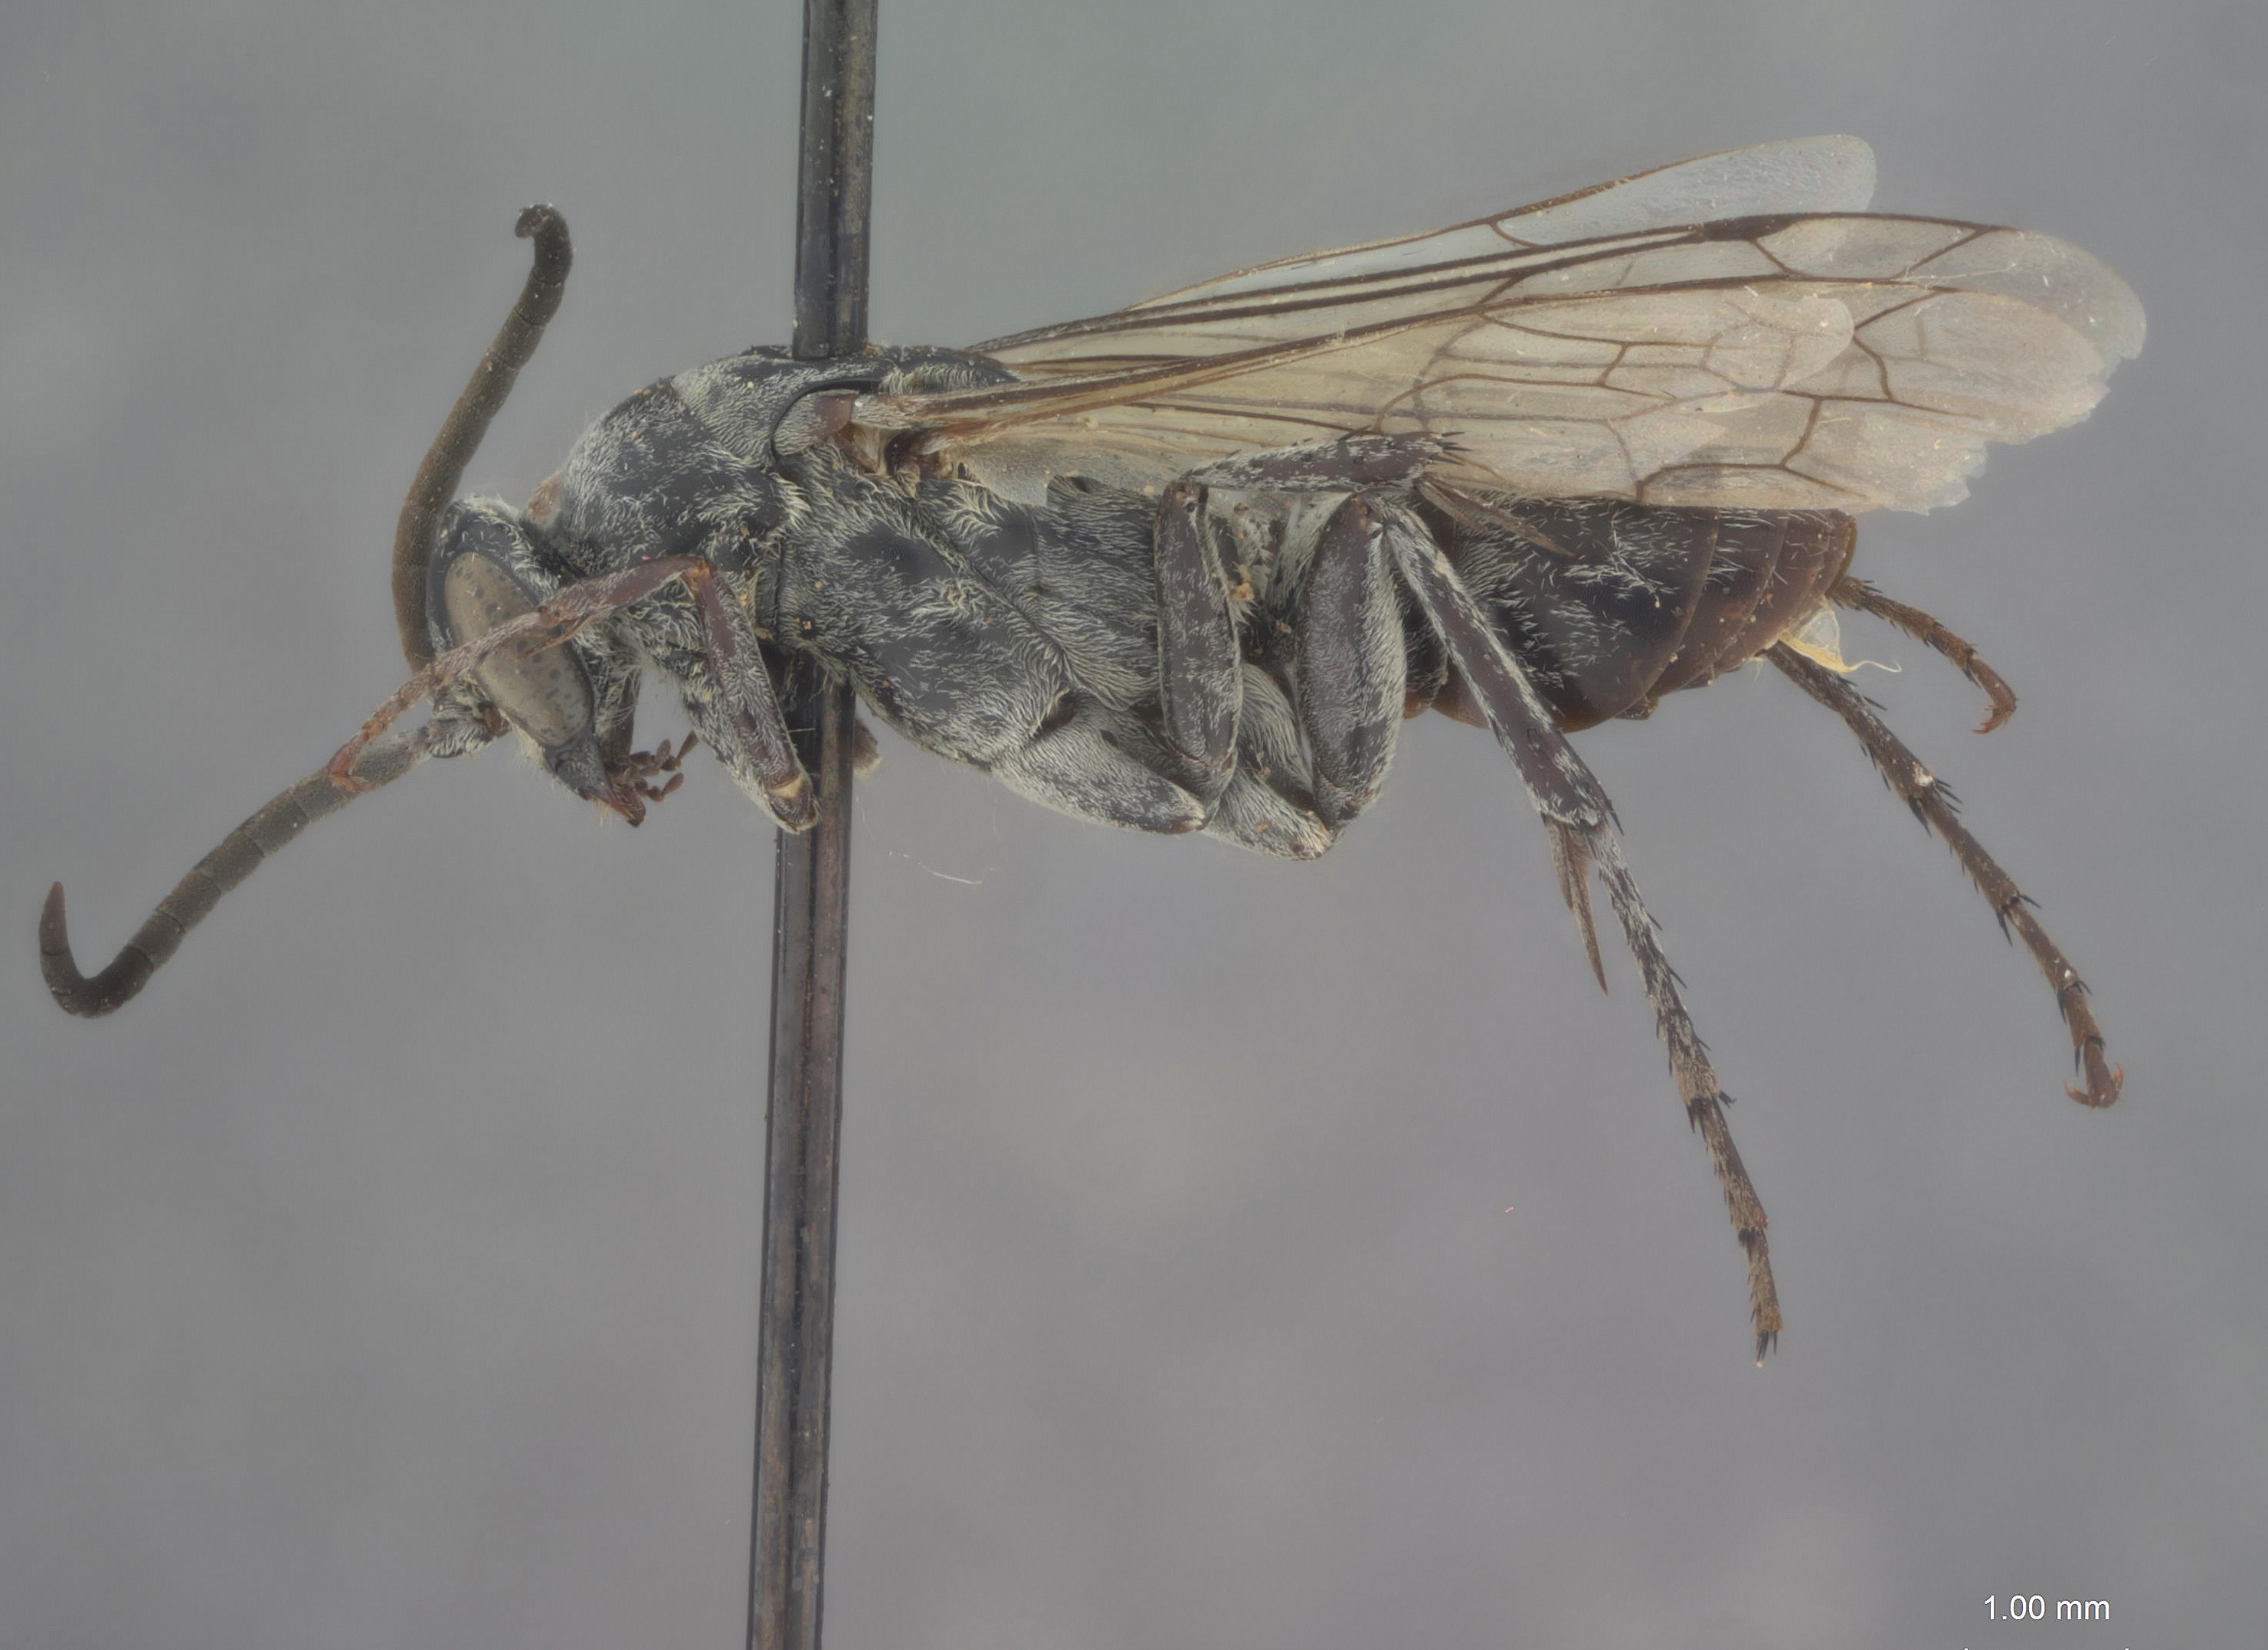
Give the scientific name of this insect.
Psorthaspis conocephala
